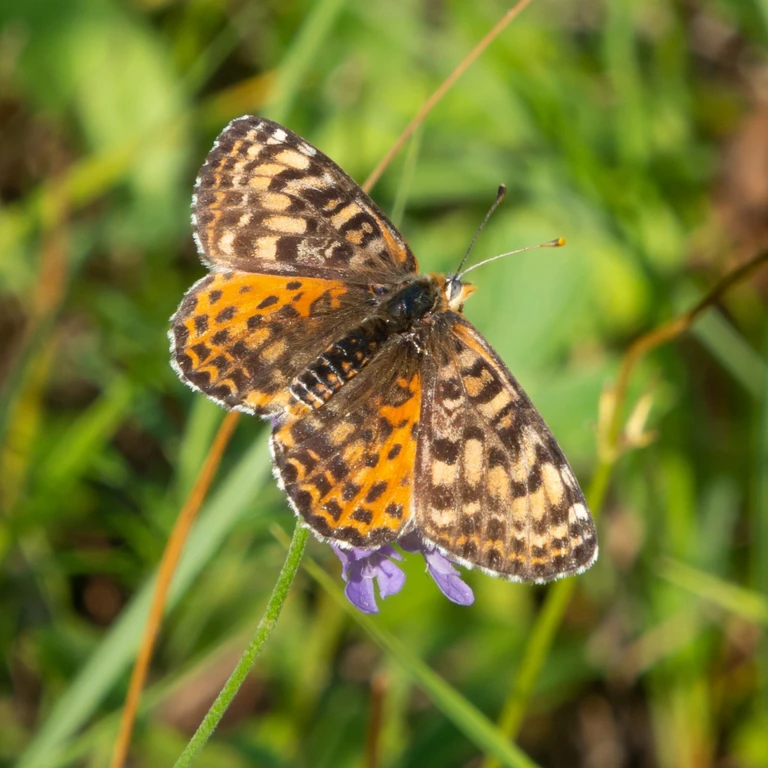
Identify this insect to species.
Melitaea didyma
